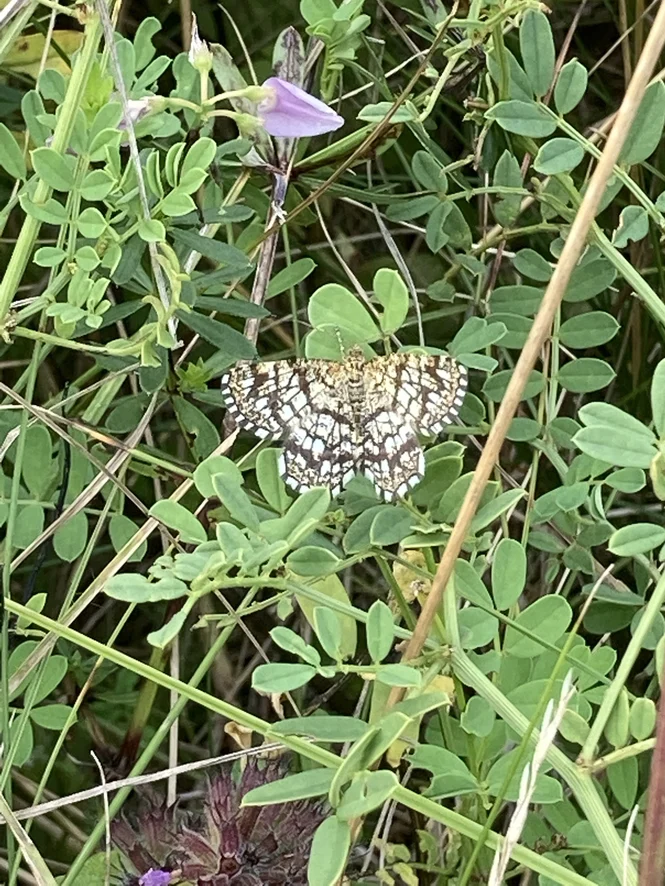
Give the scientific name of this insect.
Chiasmia clathrata
